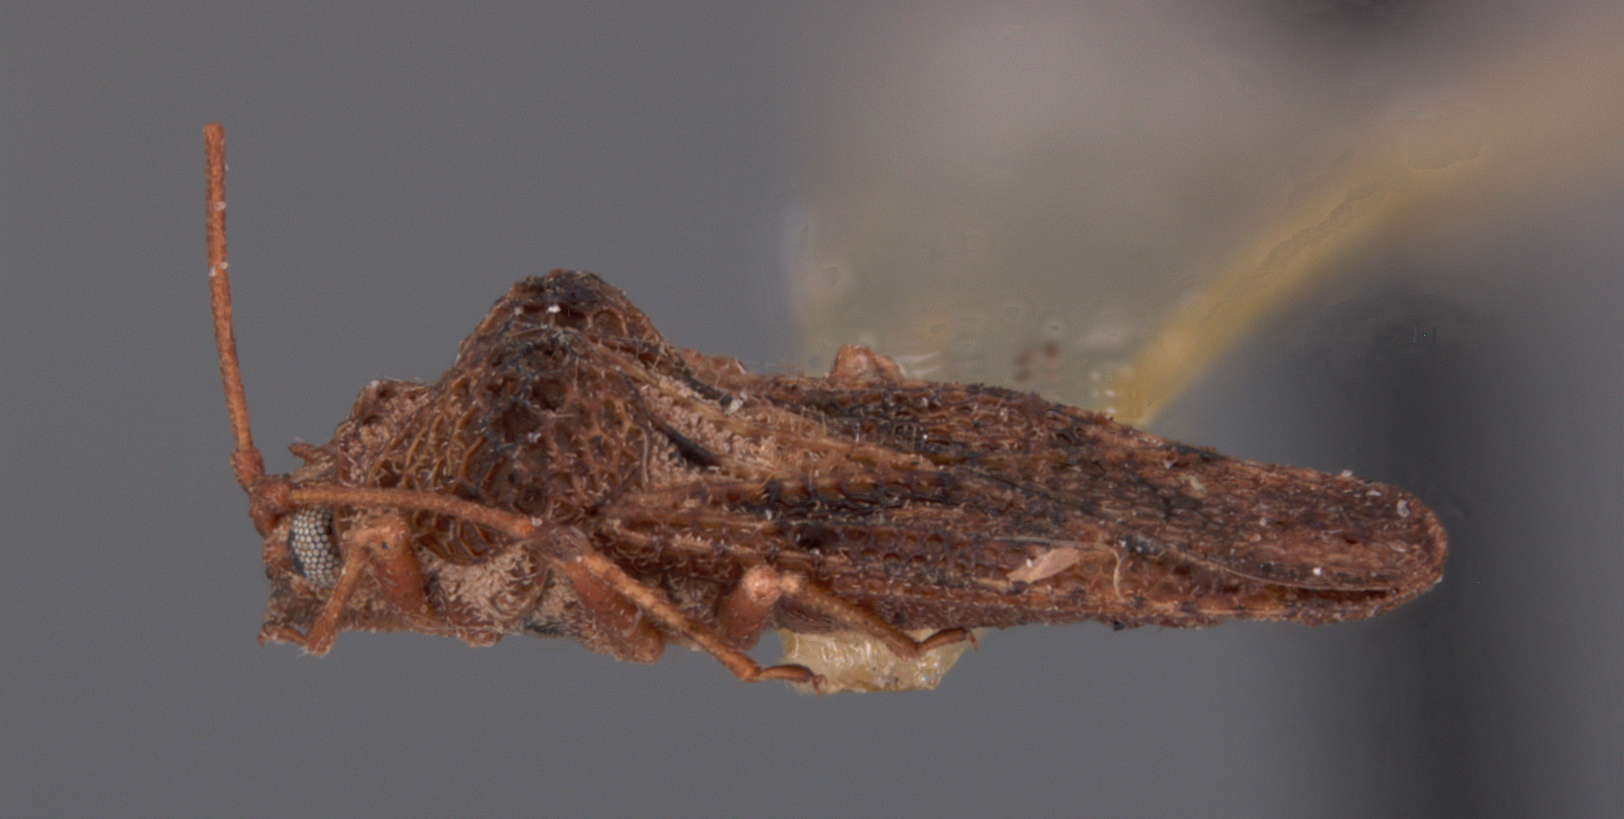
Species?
Cysteochila vadosa
